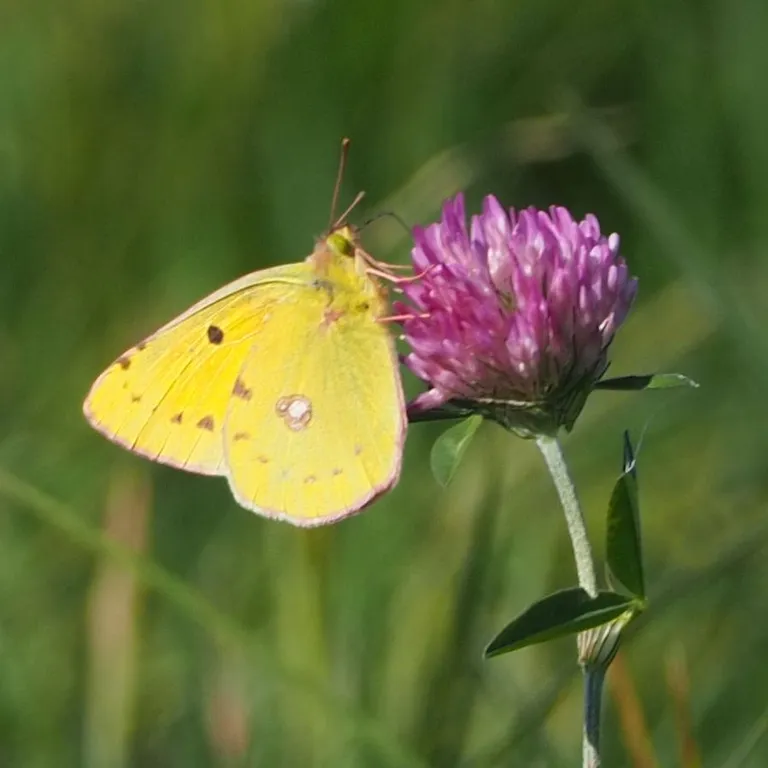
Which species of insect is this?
Colias croceus
